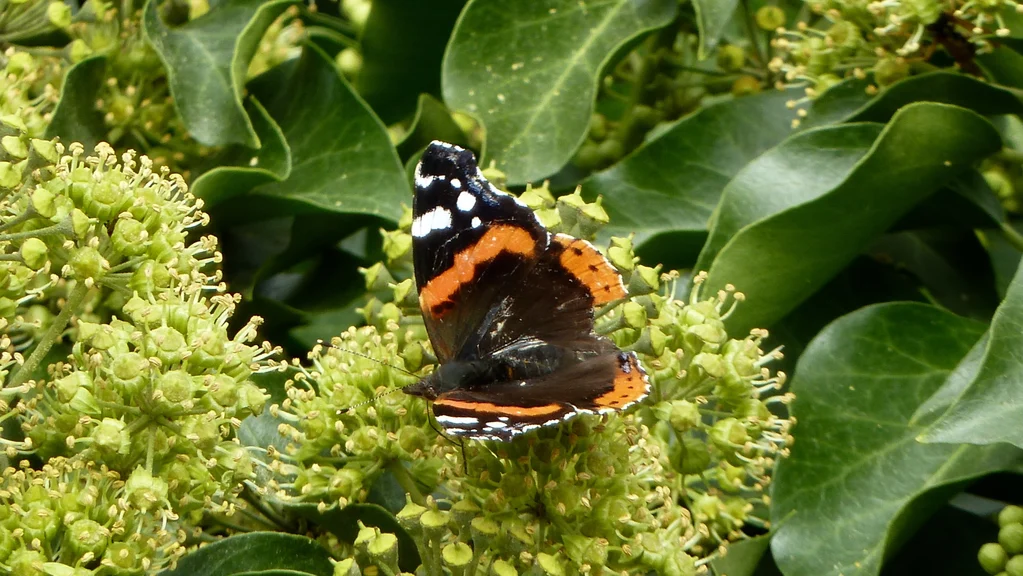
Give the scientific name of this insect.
Vanessa atalanta
